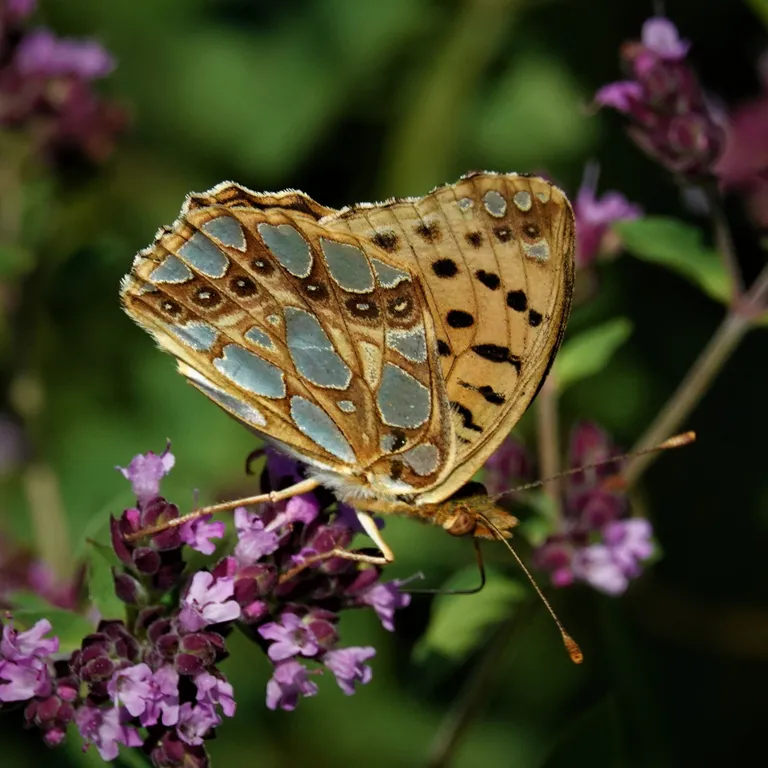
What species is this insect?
Issoria lathonia
